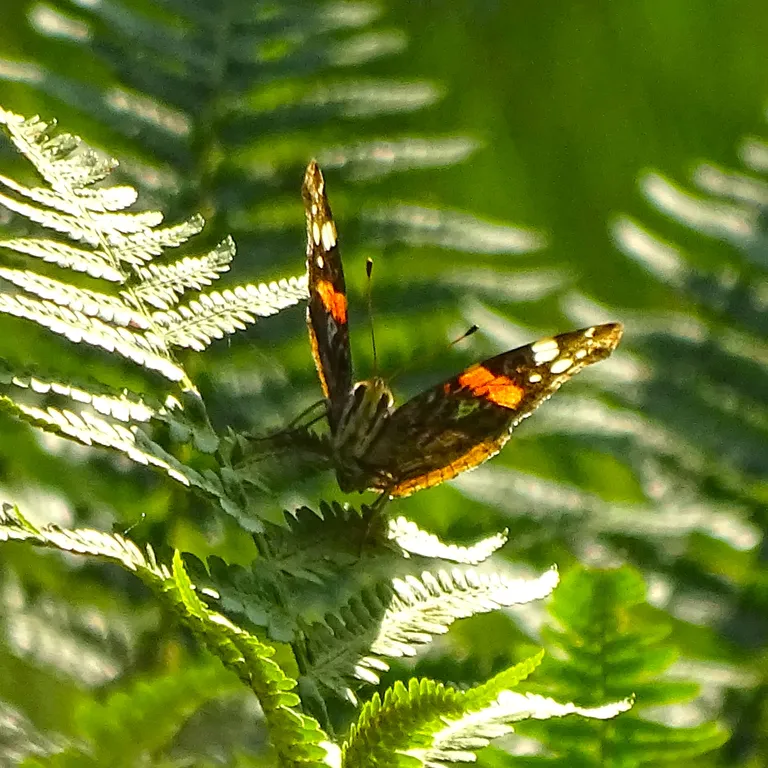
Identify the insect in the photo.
Vanessa atalanta
